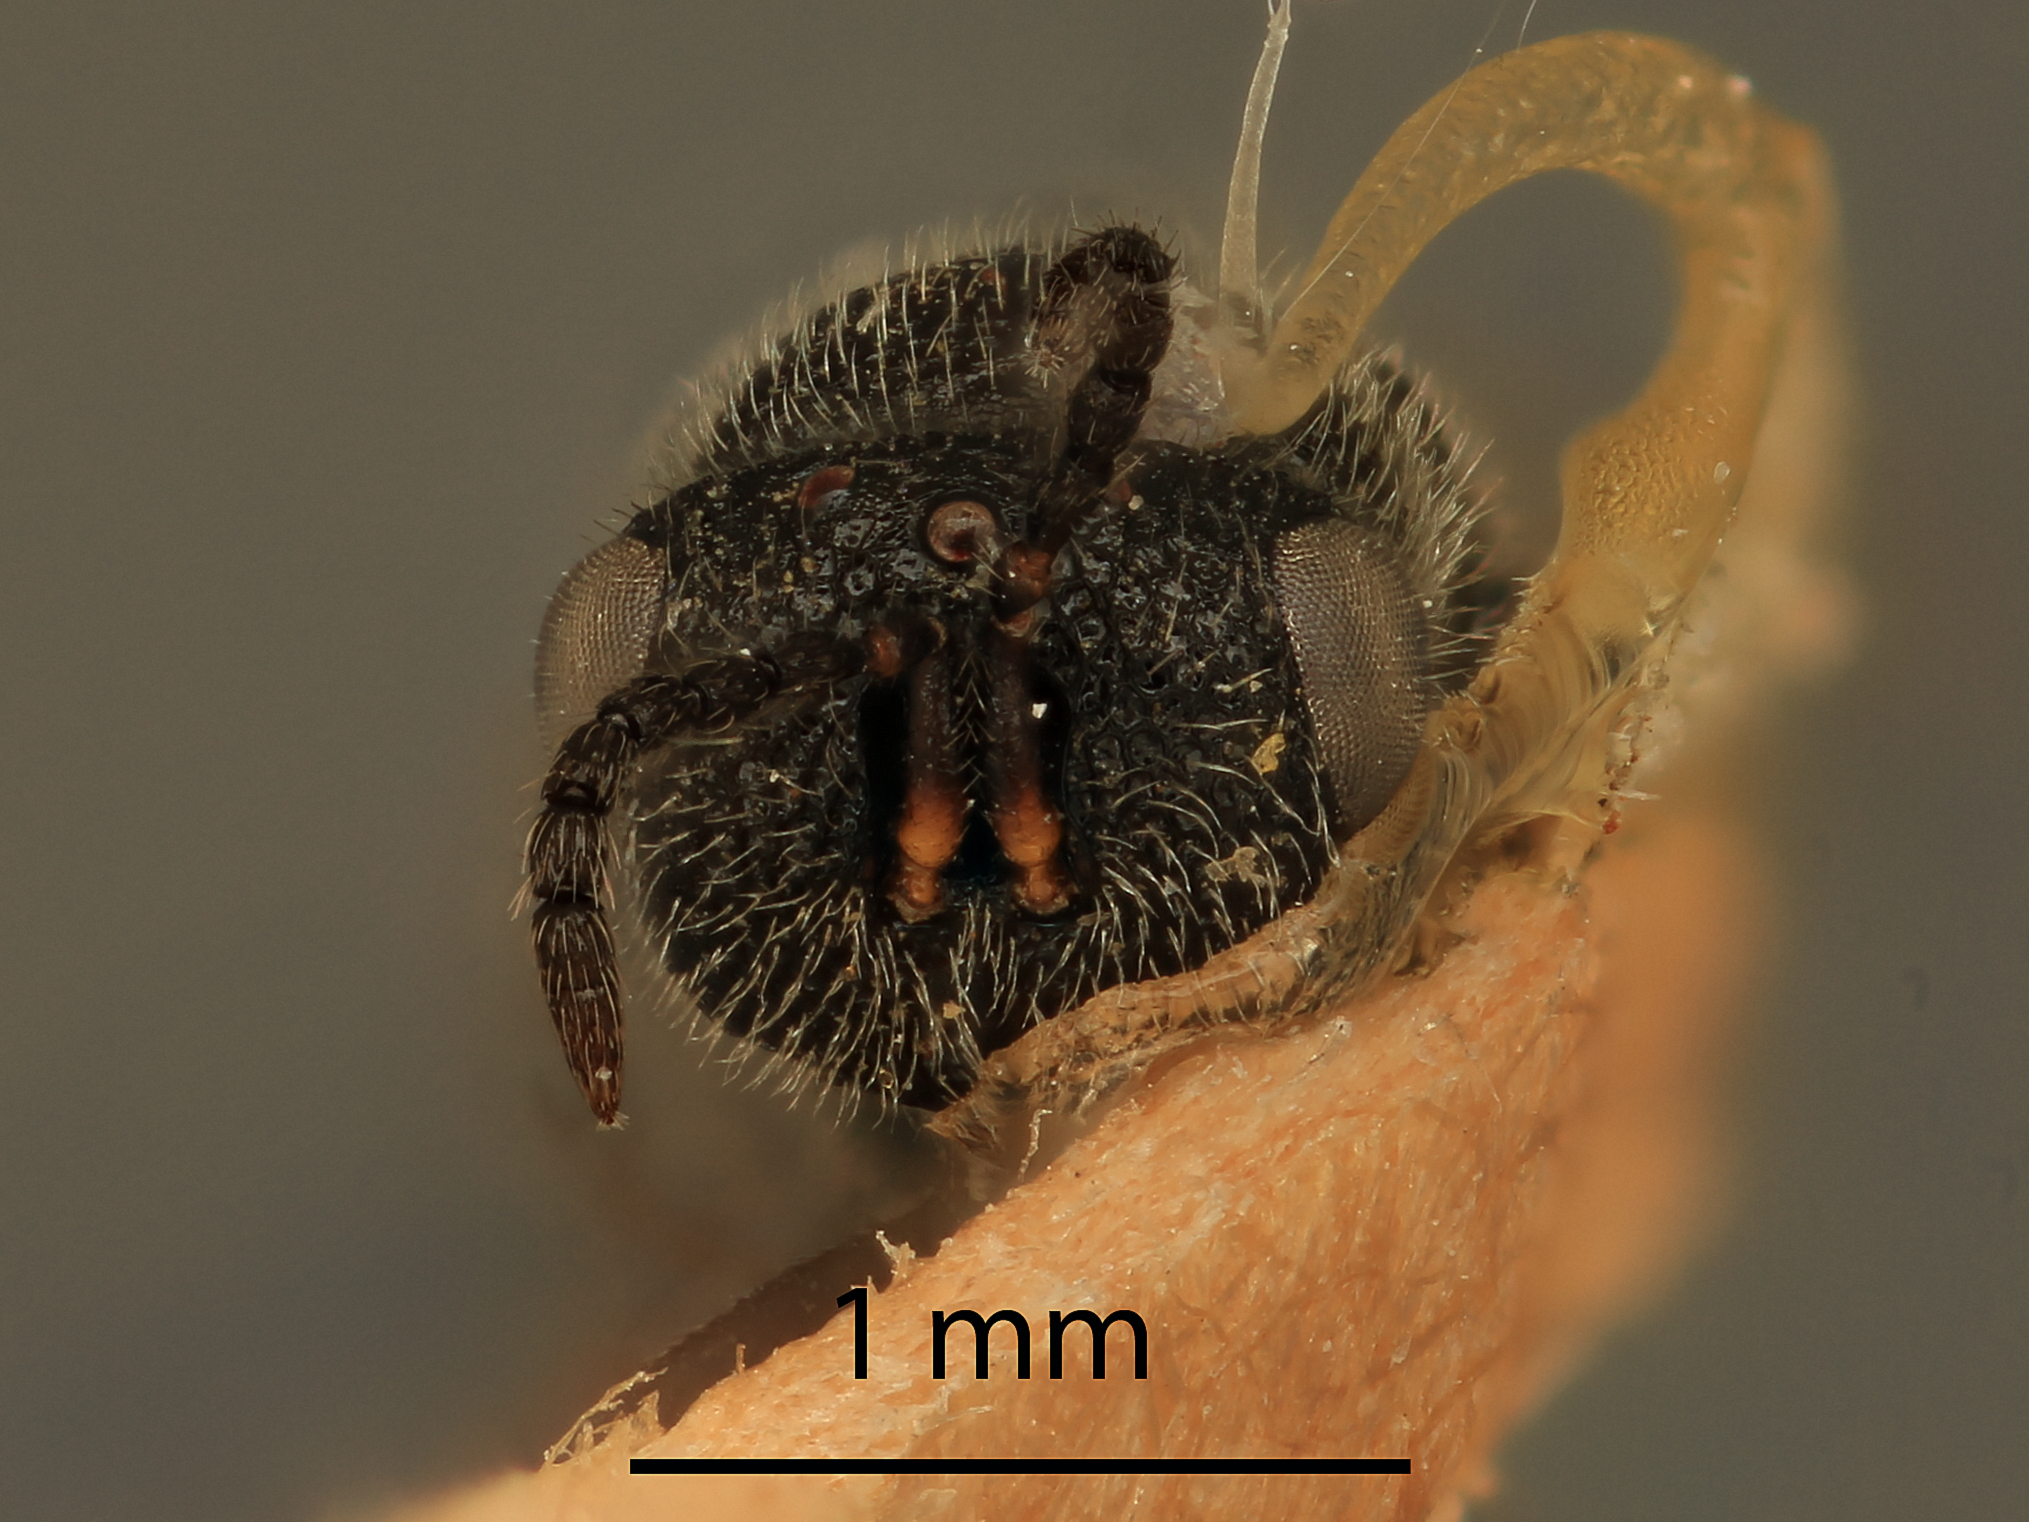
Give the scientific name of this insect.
Eurytoma pinisilvae
